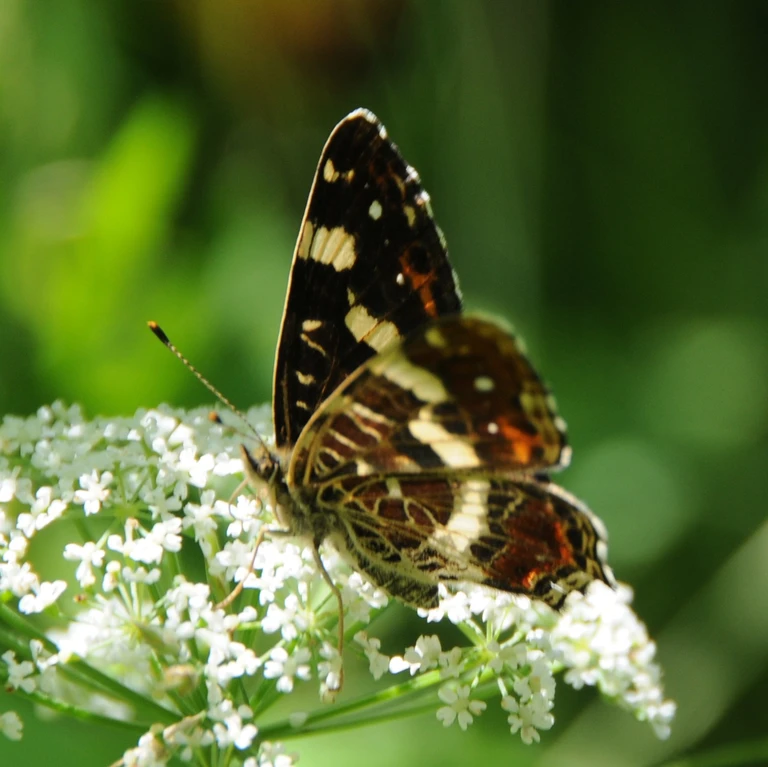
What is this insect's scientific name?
Araschnia levana
